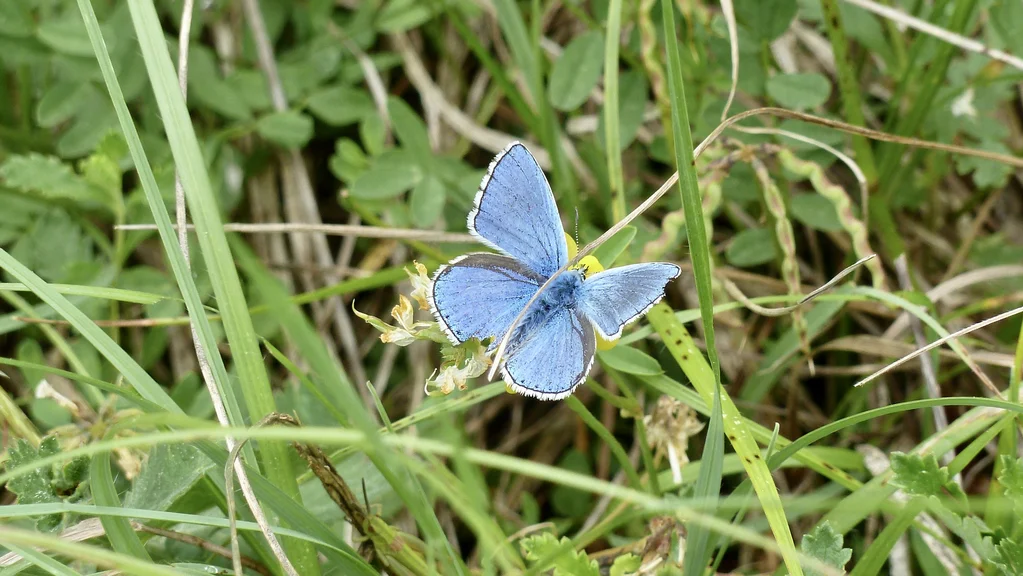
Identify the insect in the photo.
Lysandra bellargus
